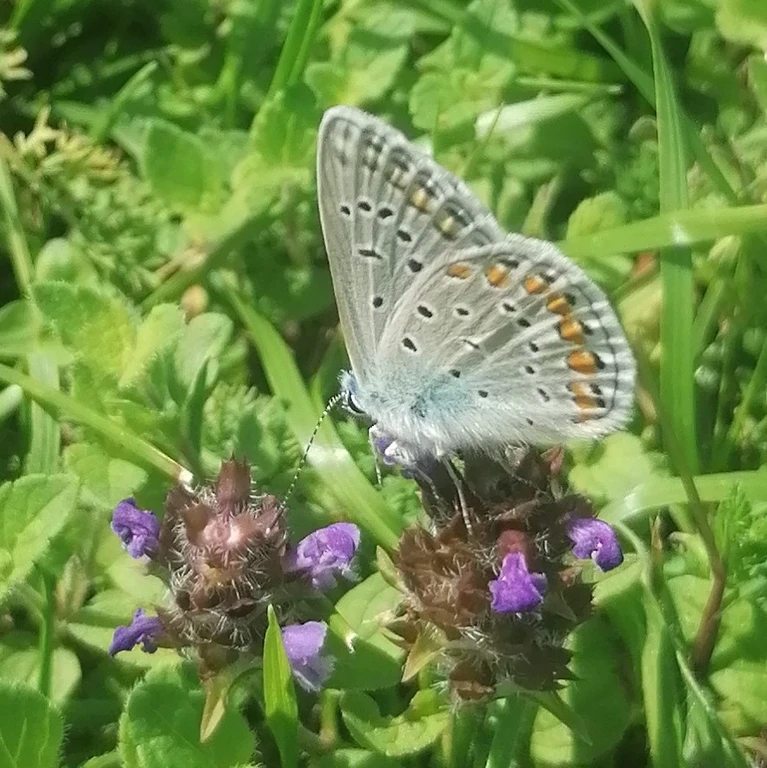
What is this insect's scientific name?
Polyommatus icarus
